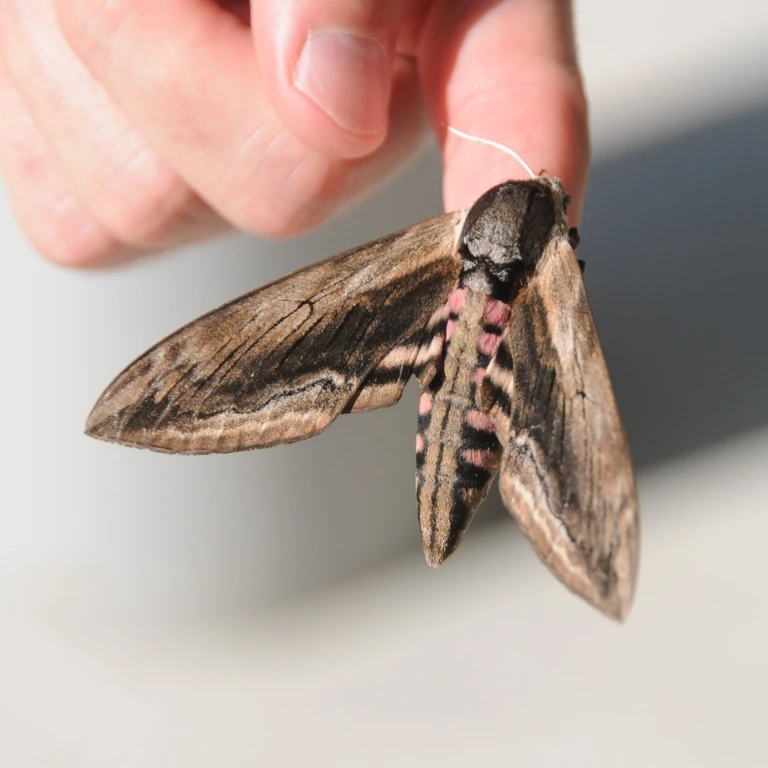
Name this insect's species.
Sphinx ligustri
